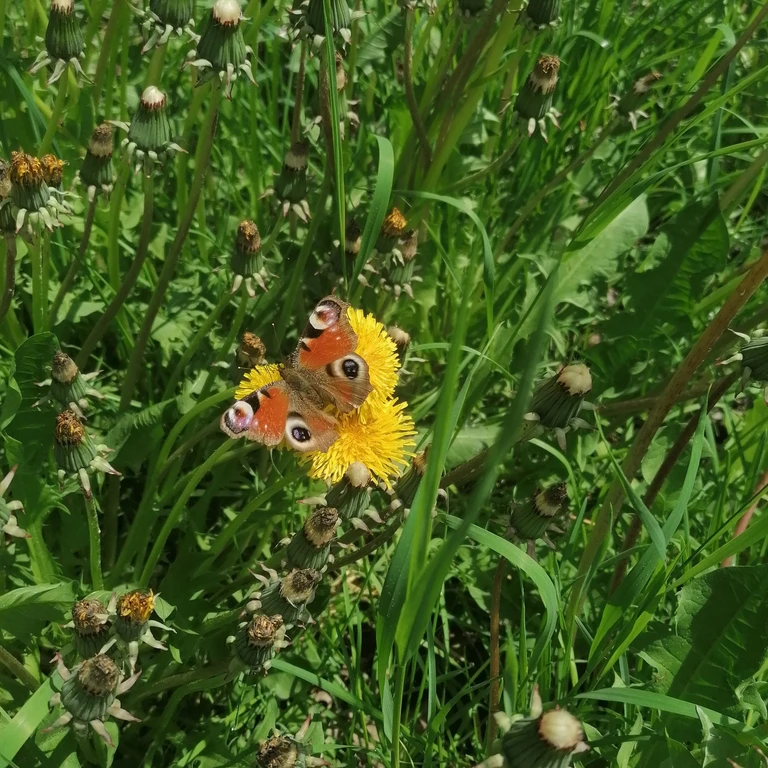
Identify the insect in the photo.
Aglais io
